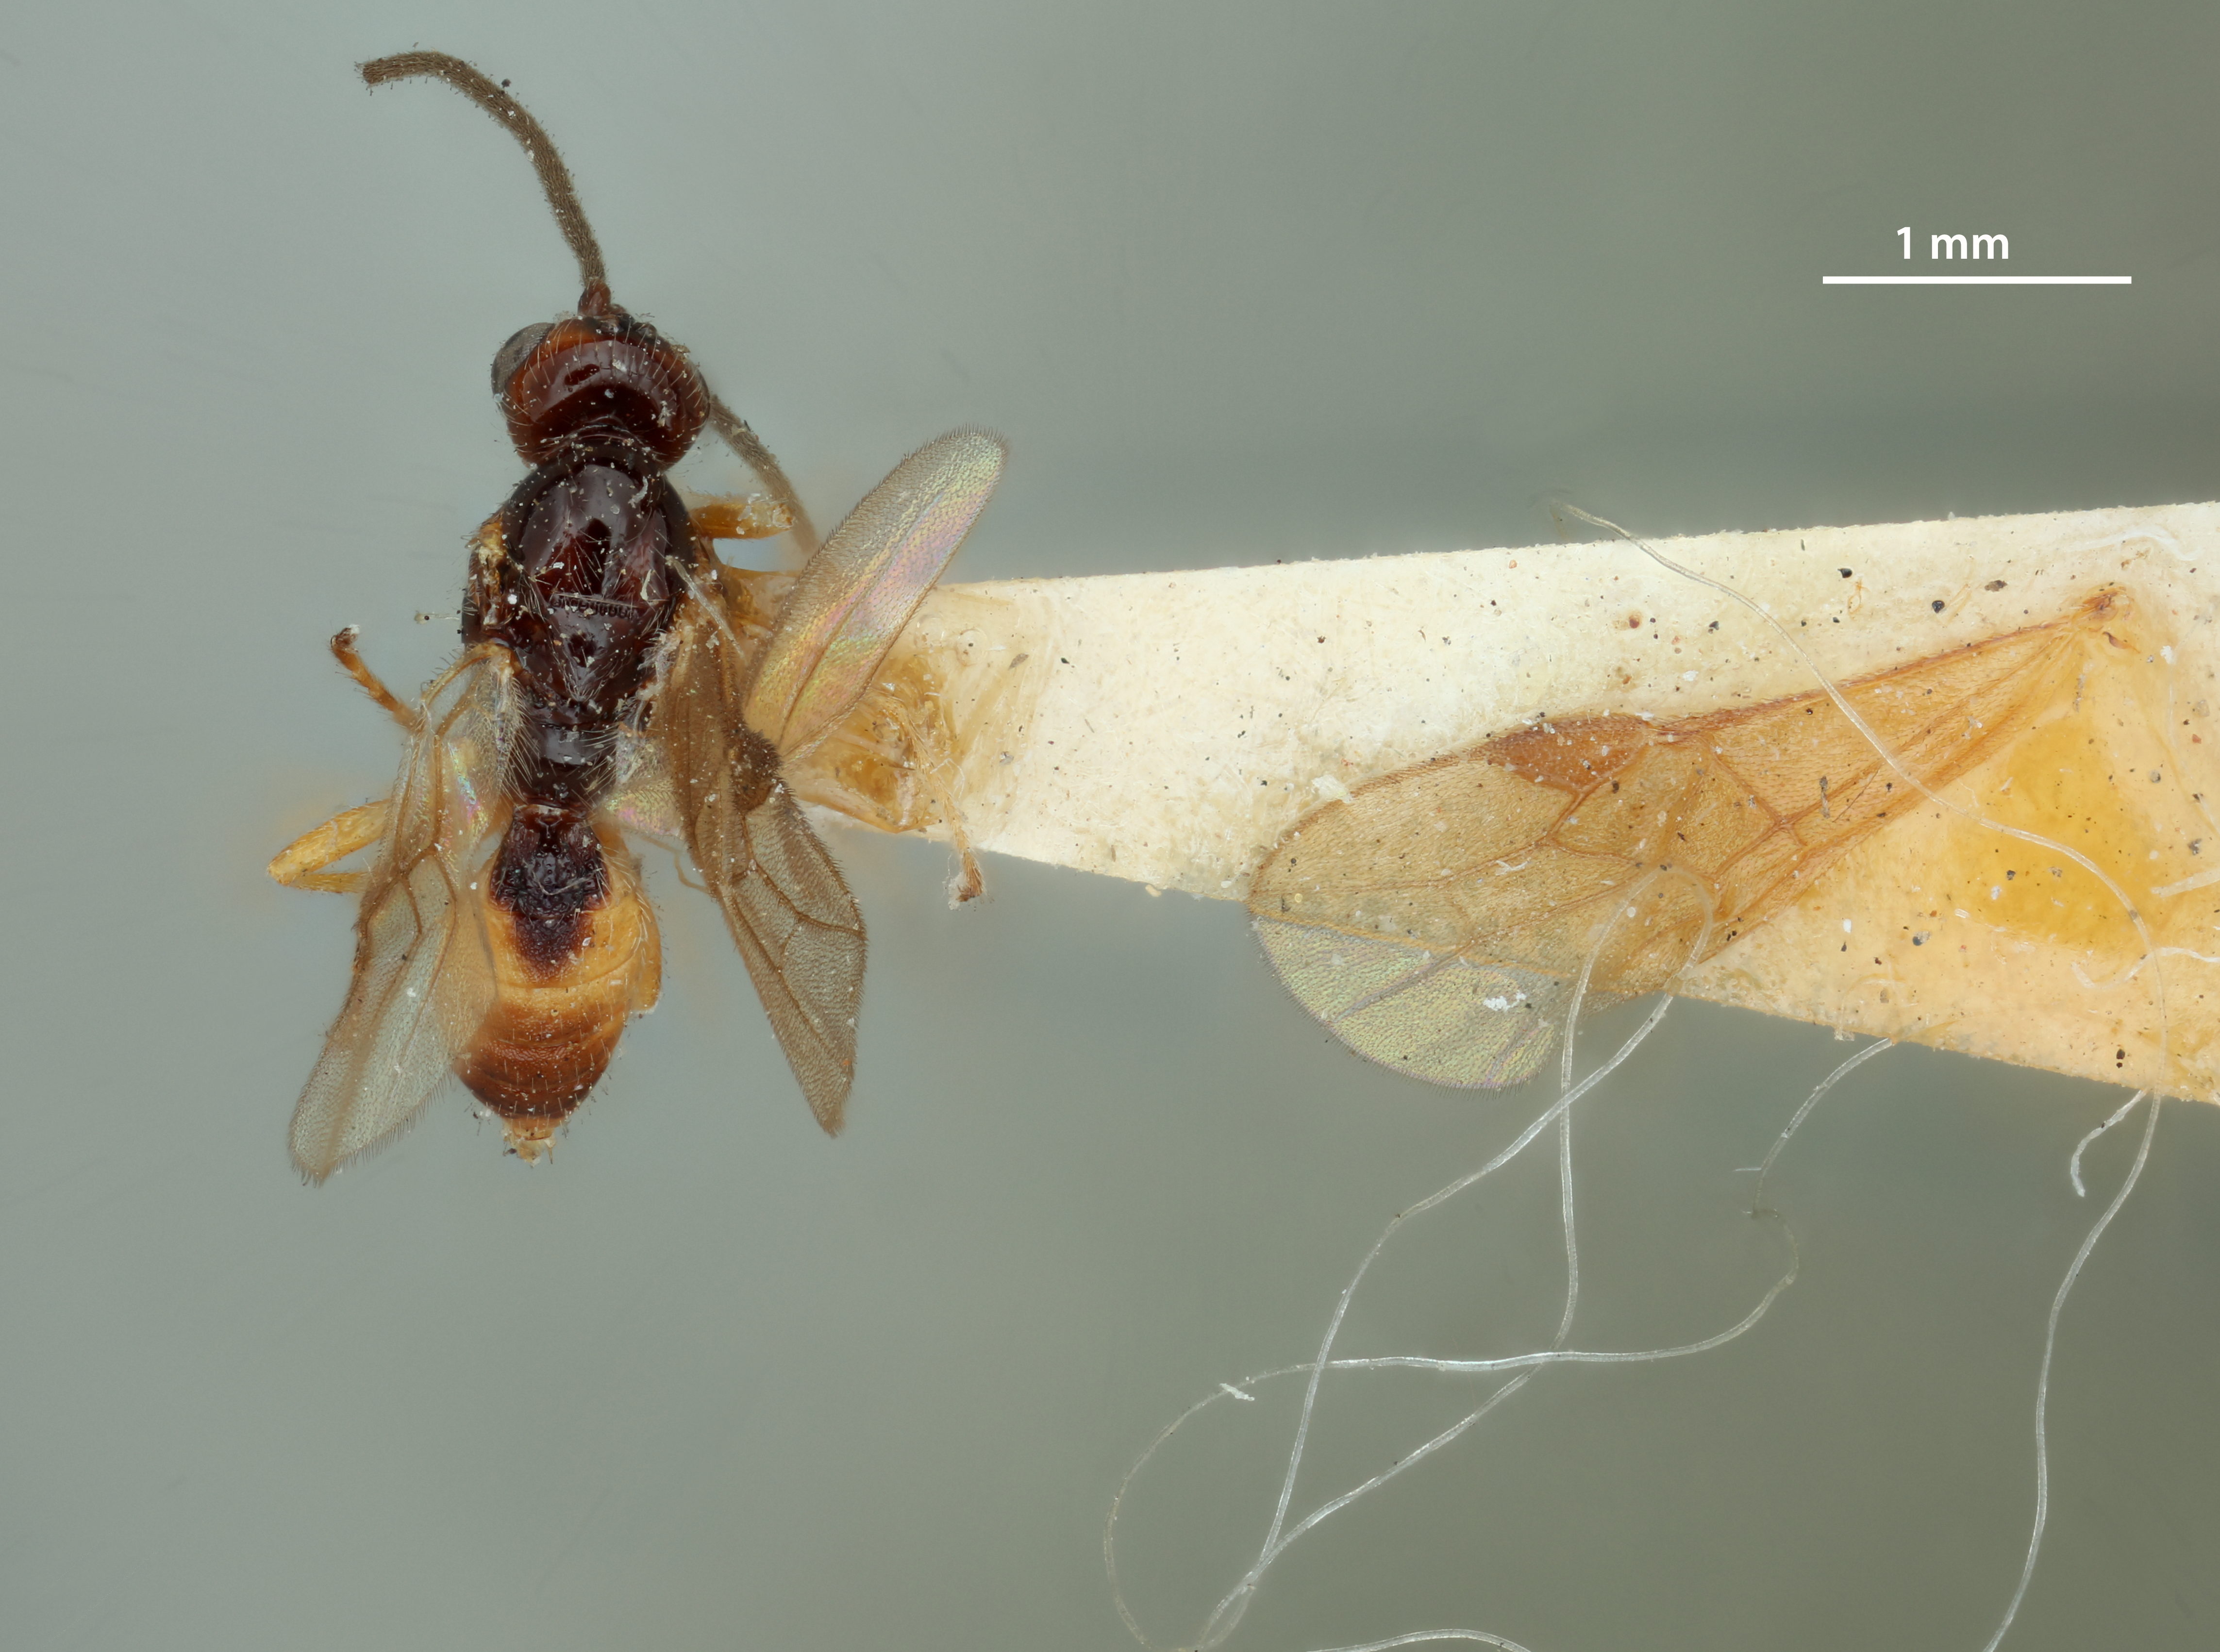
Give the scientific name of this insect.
Bracon cookii
